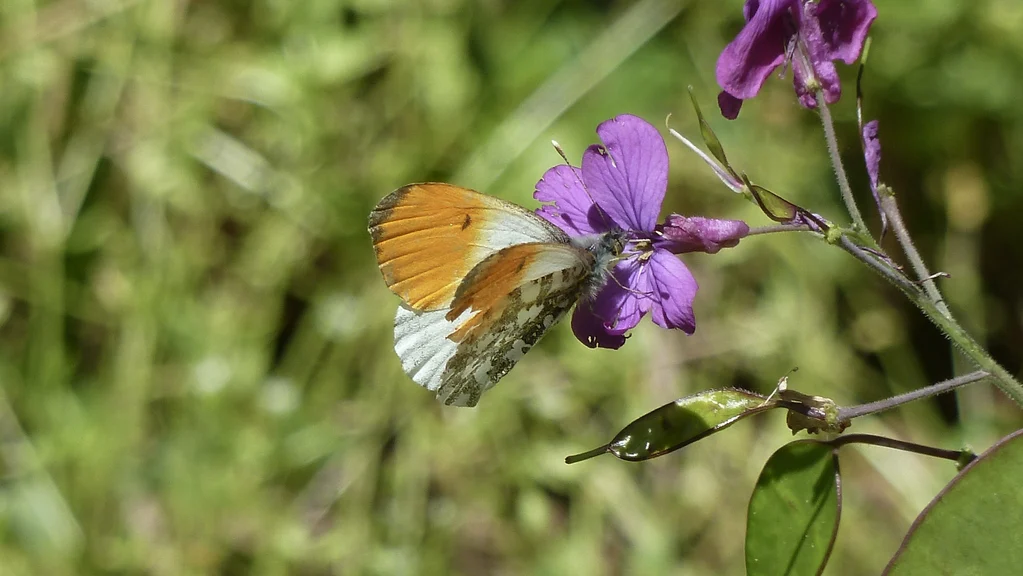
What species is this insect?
Anthocharis cardamines
